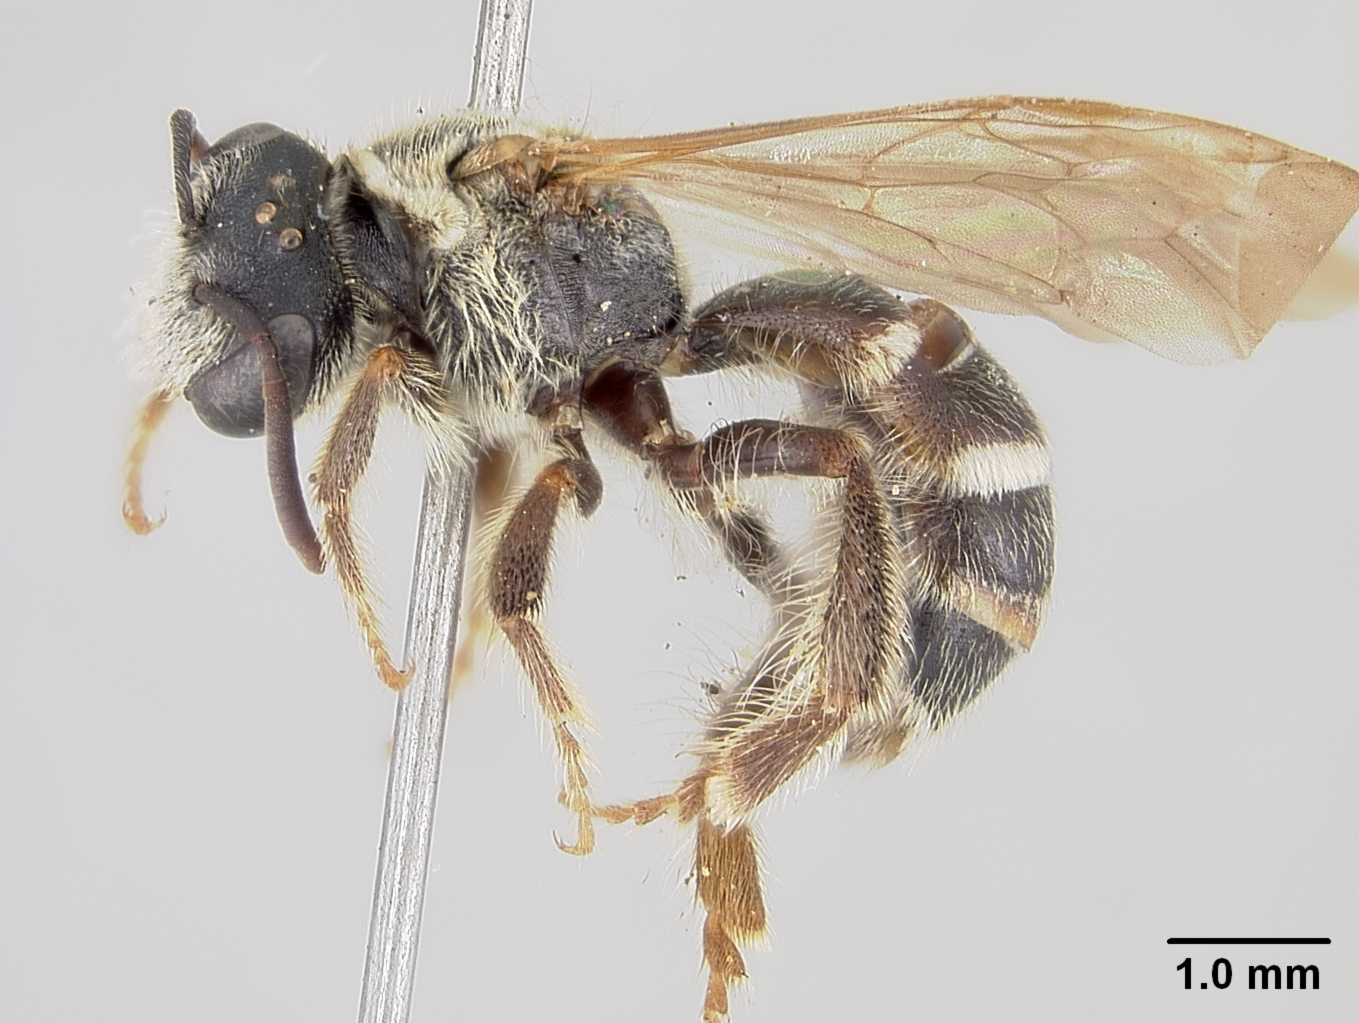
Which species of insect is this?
Nomia palavanica
